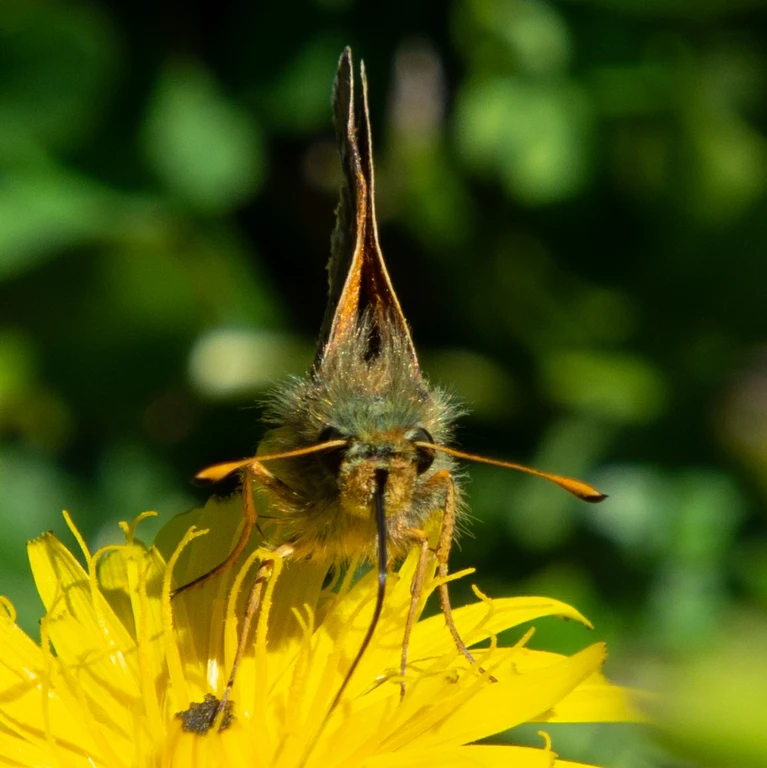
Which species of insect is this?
Hesperia comma
